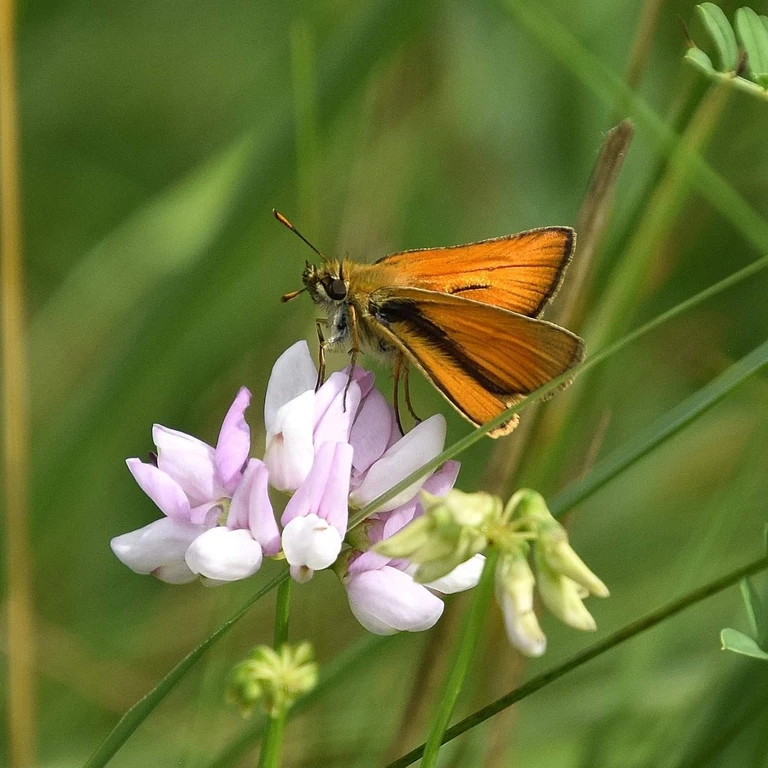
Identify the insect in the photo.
Thymelicus sylvestris
